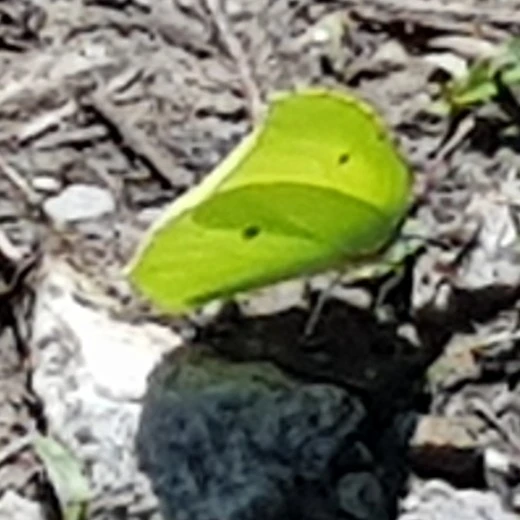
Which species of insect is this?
Gonepteryx rhamni
